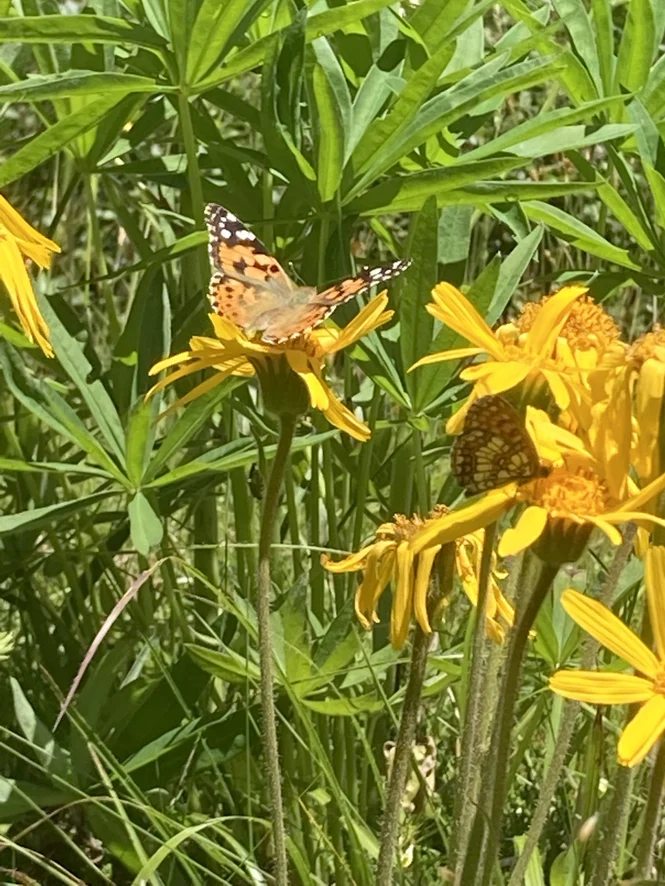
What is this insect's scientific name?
Vanessa cardui
